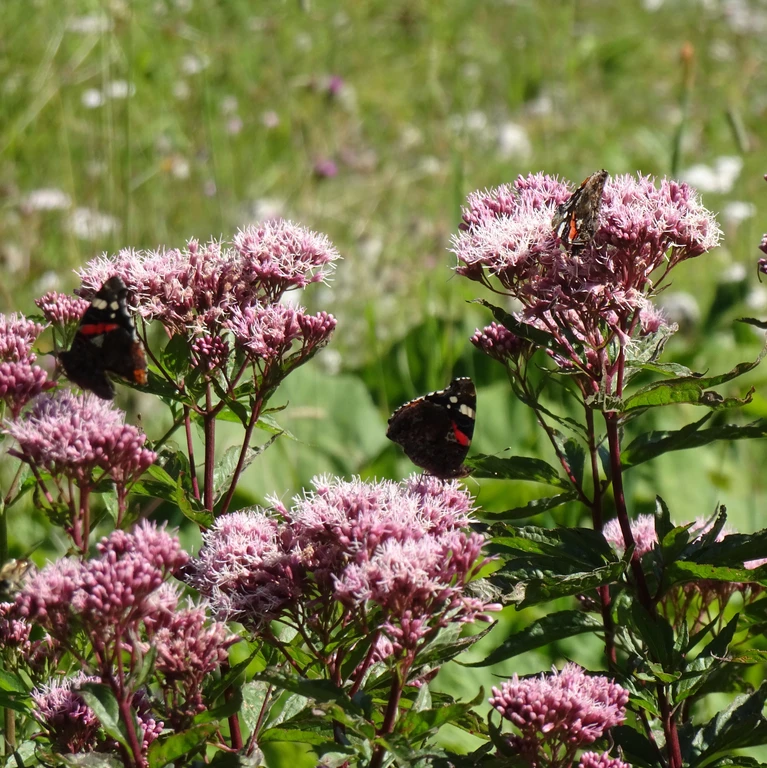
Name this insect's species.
Vanessa atalanta
